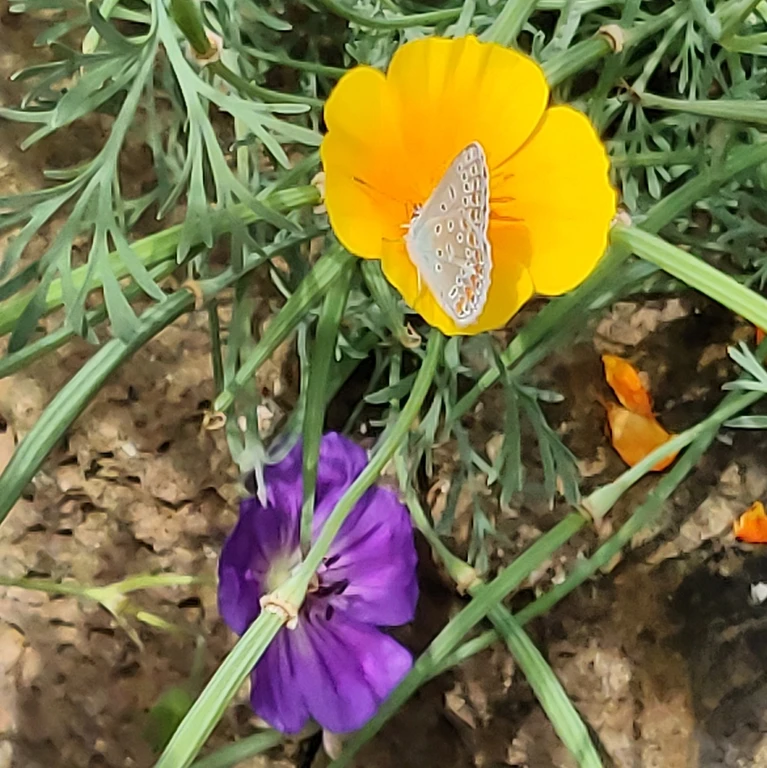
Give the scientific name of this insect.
Polyommatus icarus
